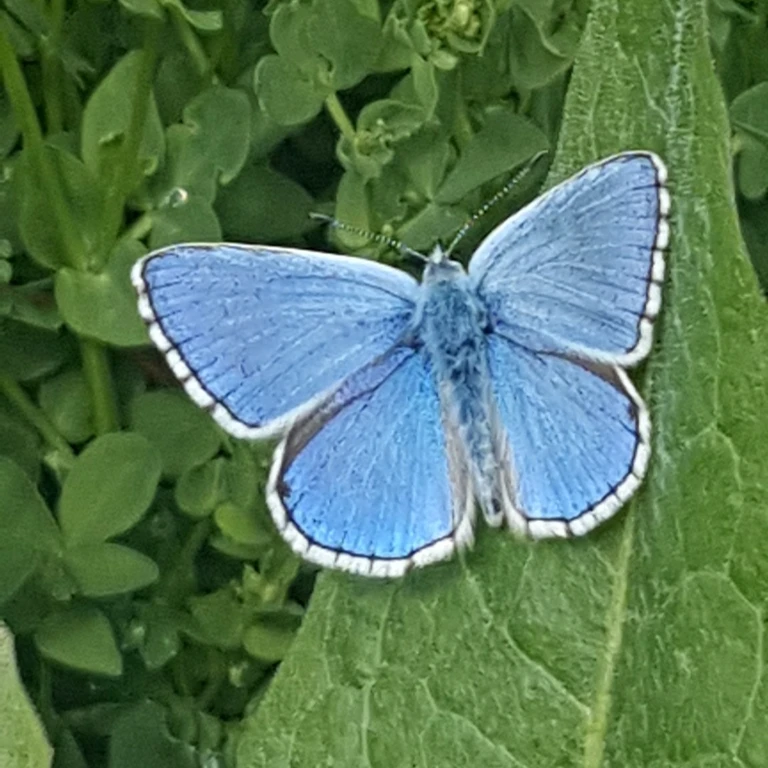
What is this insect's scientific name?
Lysandra bellargus
